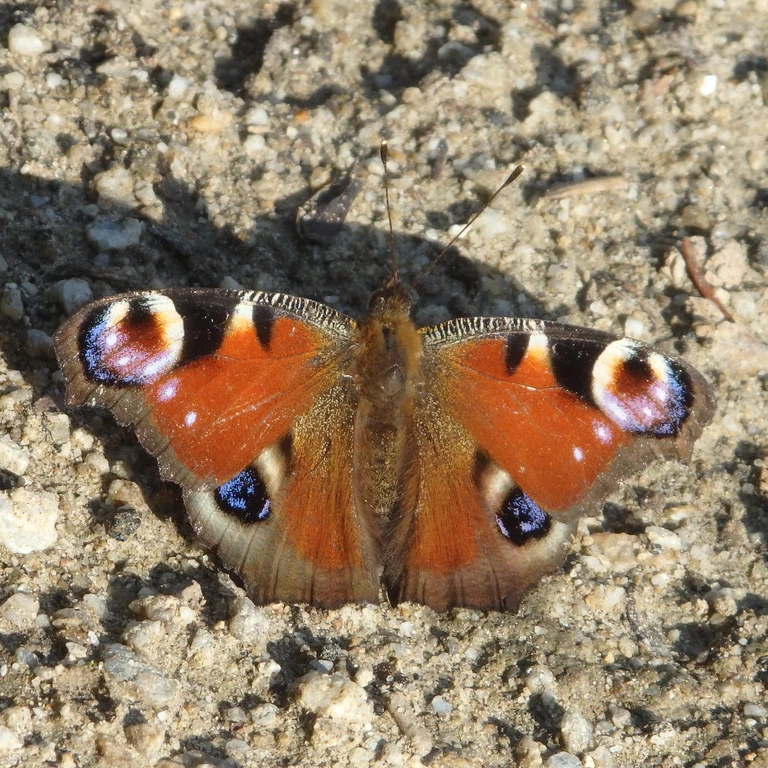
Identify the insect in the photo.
Aglais io
